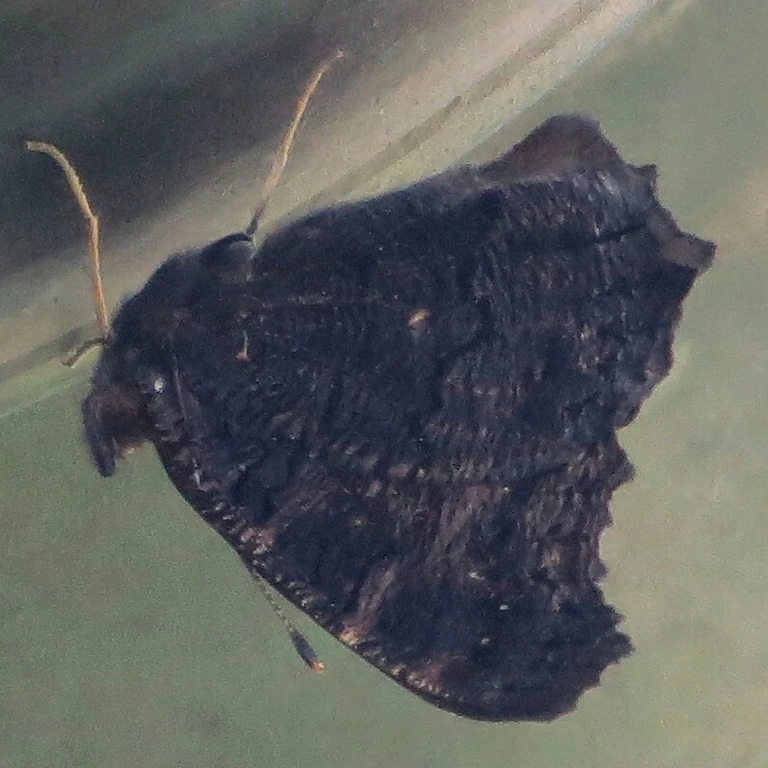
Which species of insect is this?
Aglais io
